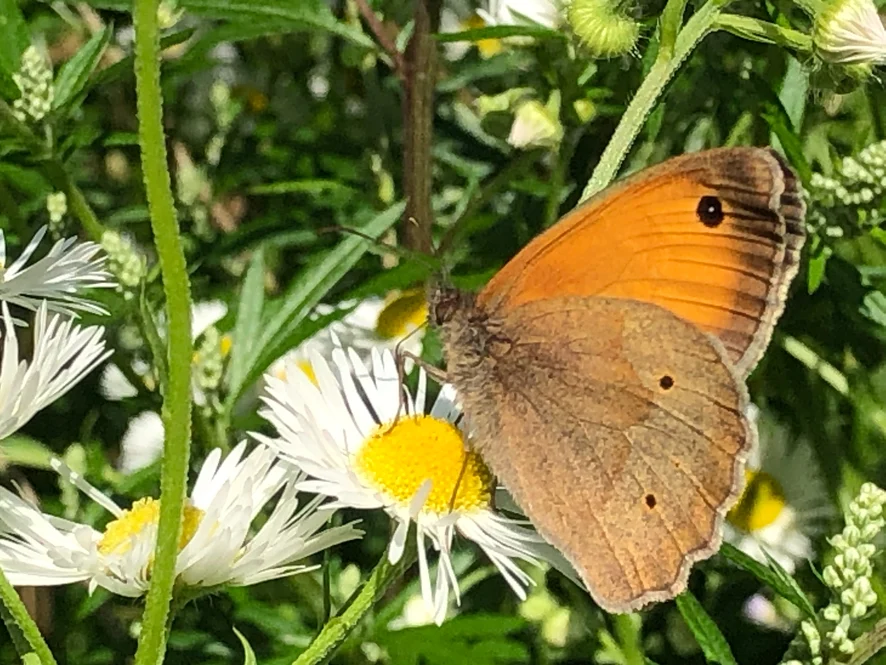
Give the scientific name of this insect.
Maniola jurtina
